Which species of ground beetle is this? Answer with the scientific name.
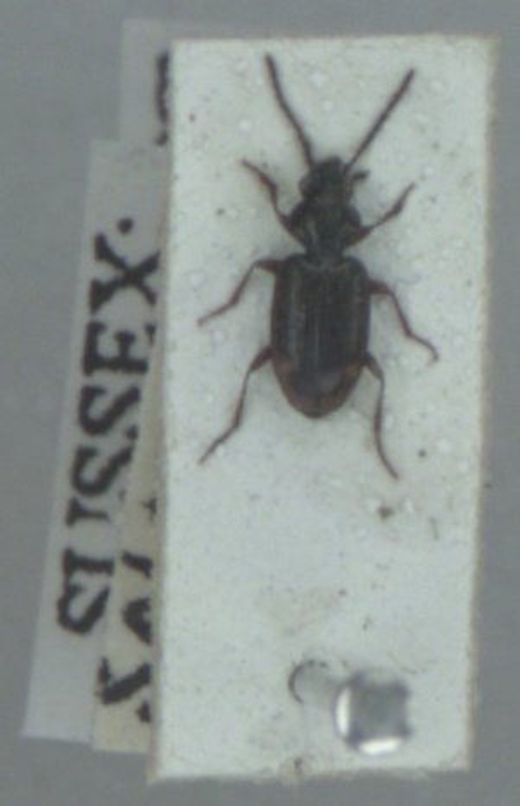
Bembidion lunulatum
